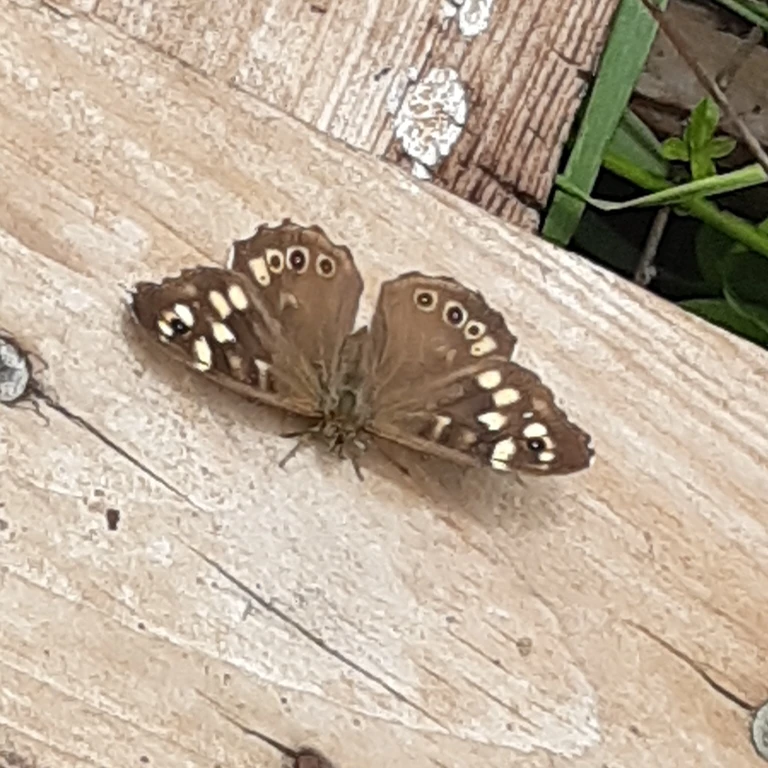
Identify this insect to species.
Pararge aegeria
